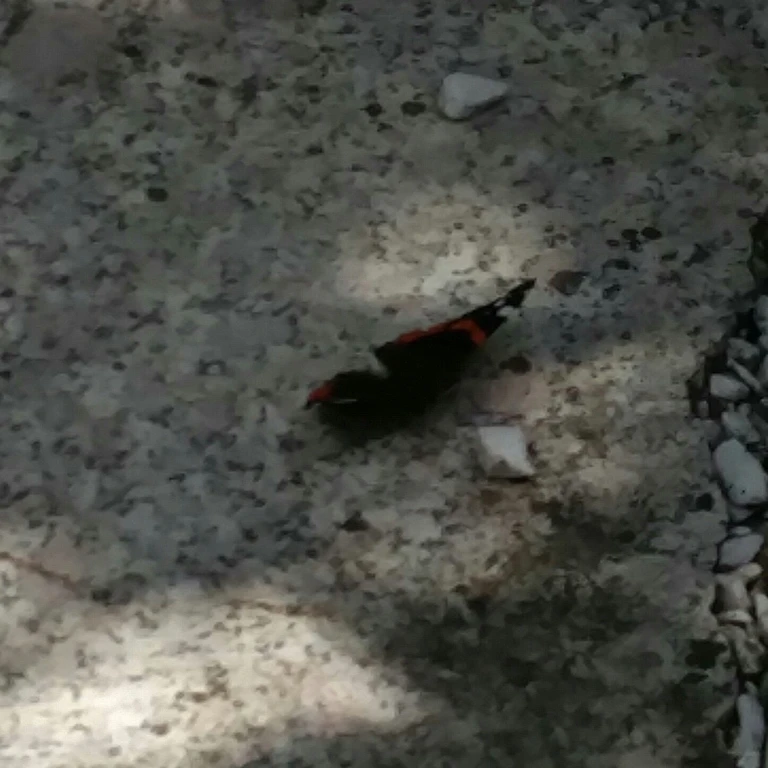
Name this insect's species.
Vanessa atalanta
